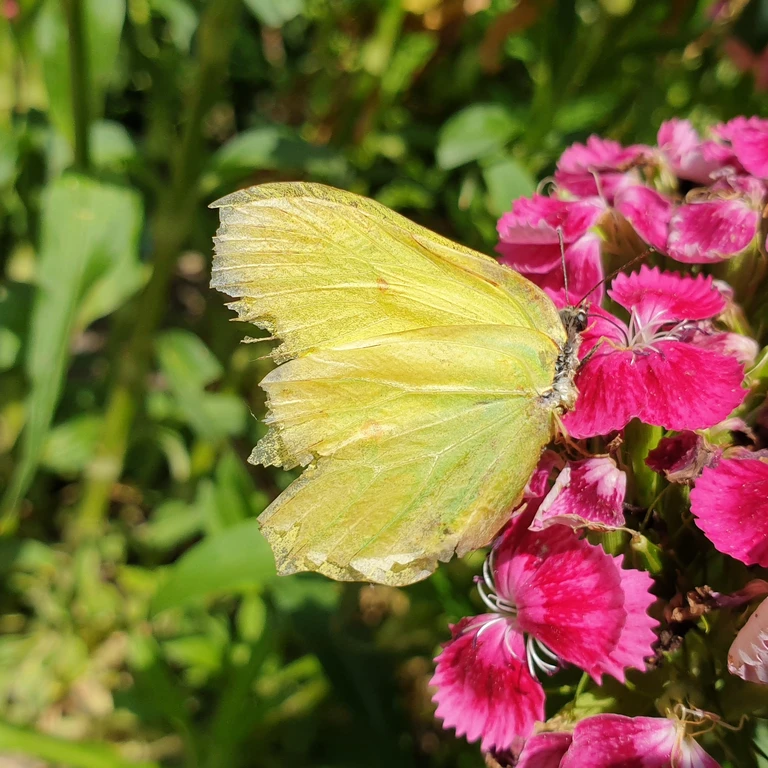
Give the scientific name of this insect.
Gonepteryx rhamni
